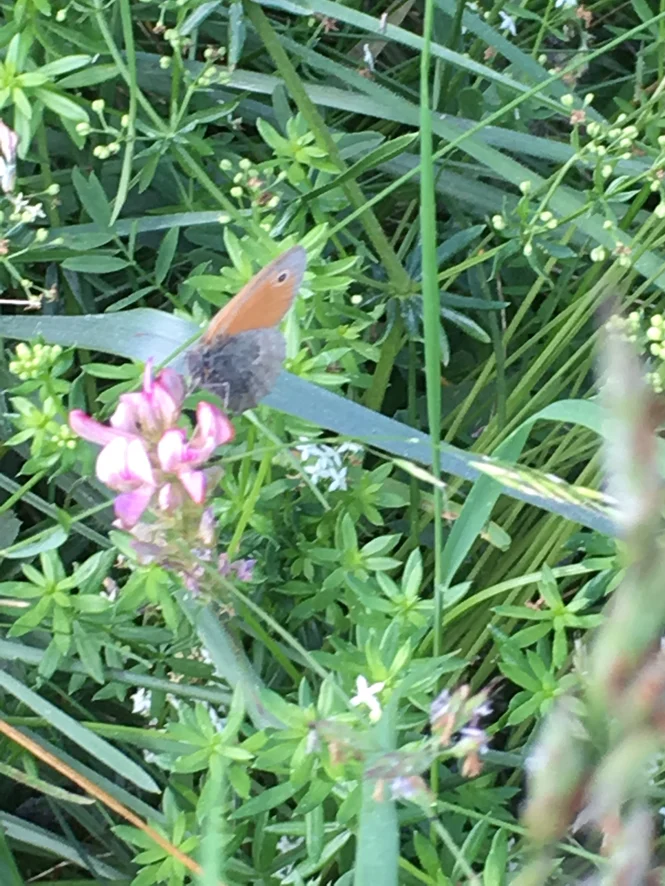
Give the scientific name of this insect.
Coenonympha pamphilus
